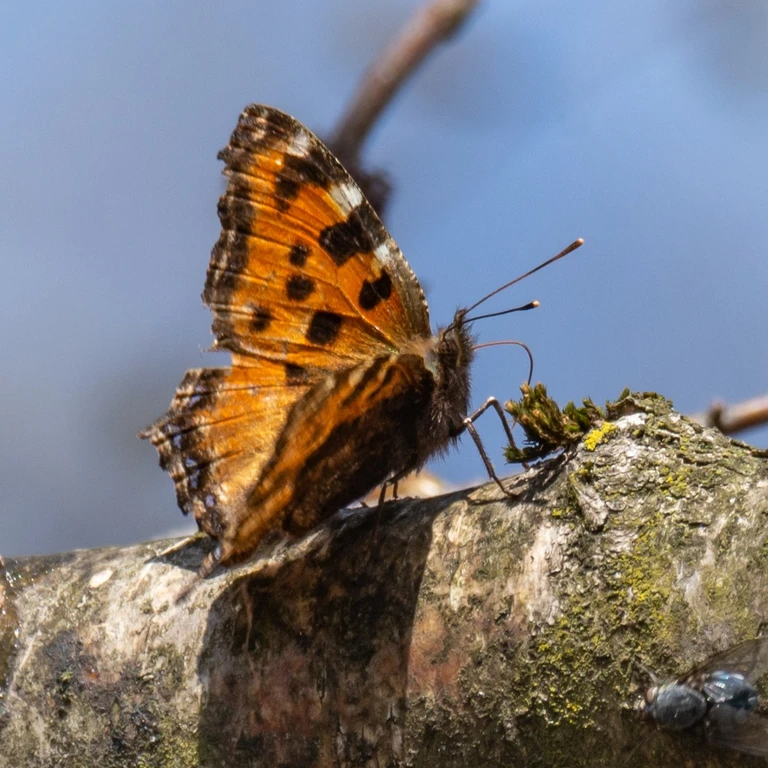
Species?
Nymphalis polychloros
